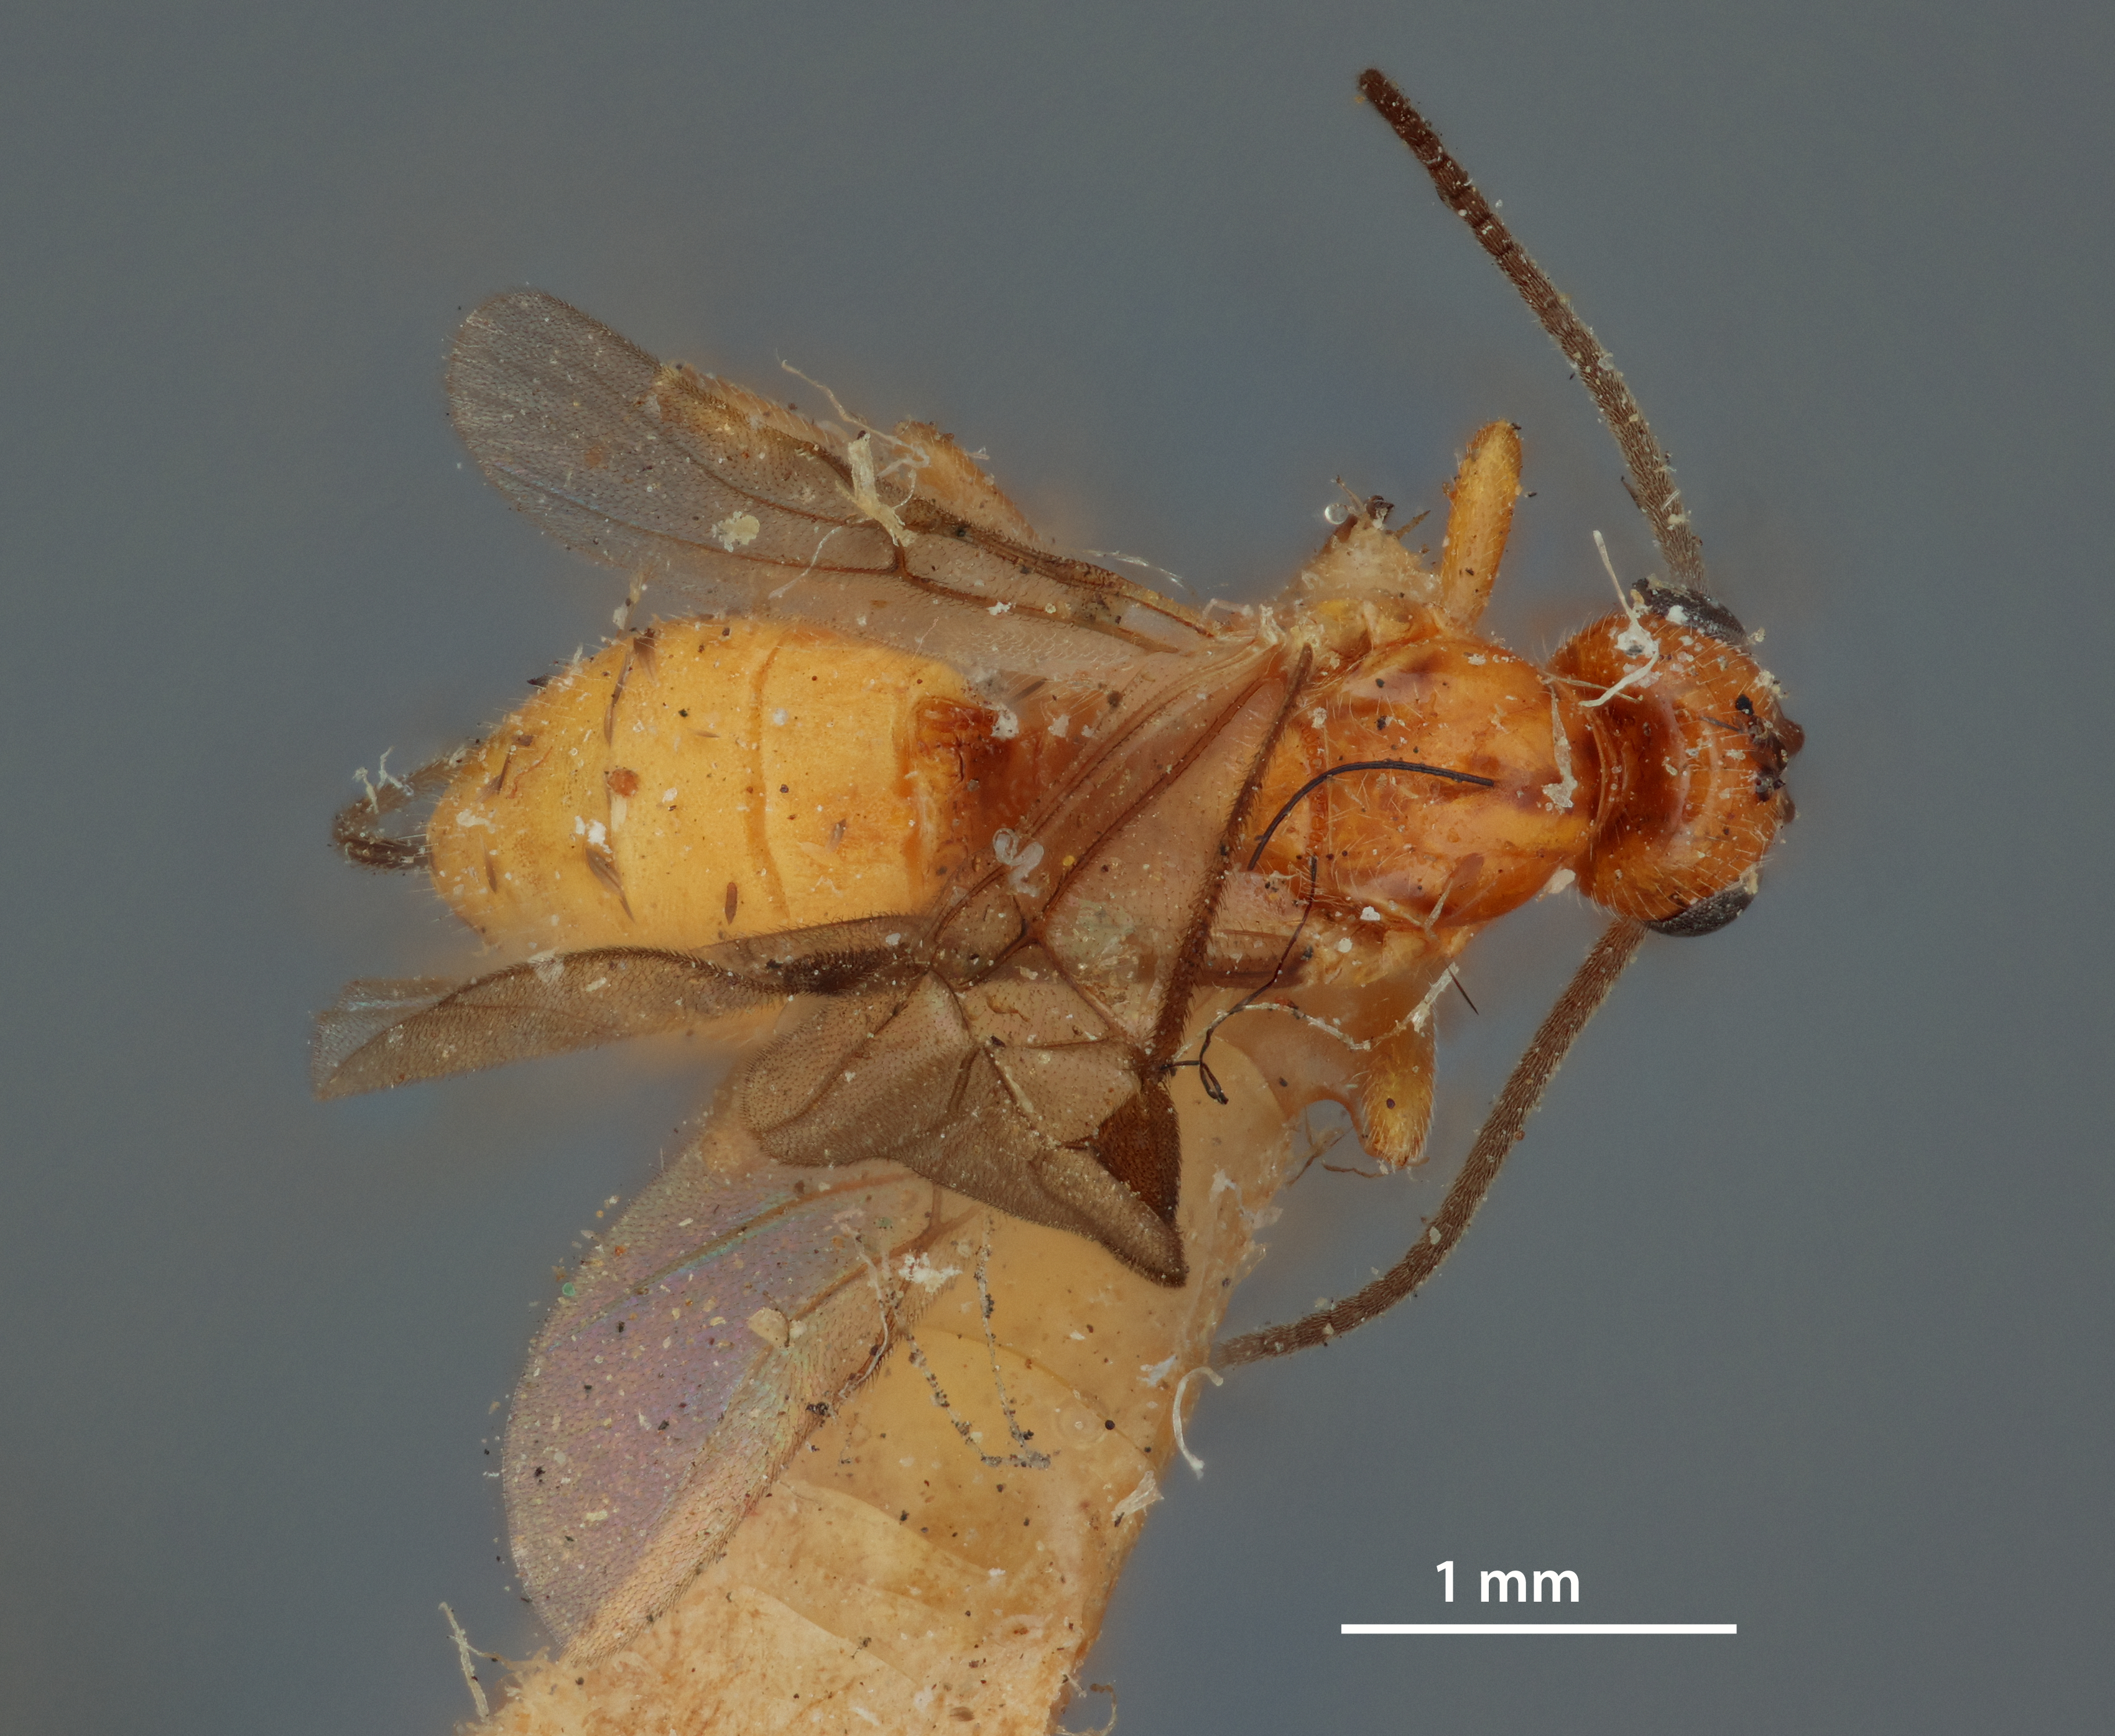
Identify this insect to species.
Microbracon sanninoideae
